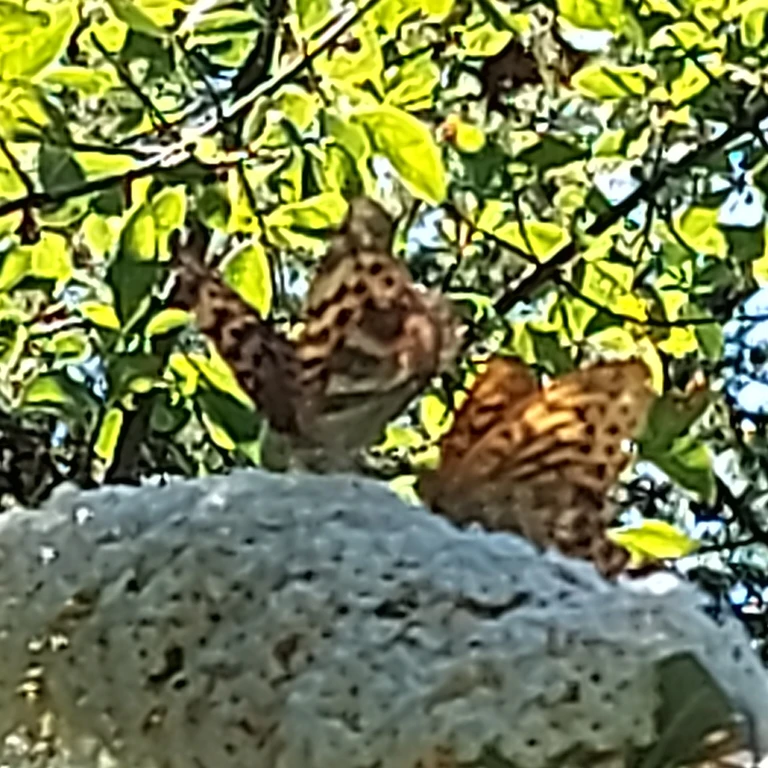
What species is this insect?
Argynnis paphia
